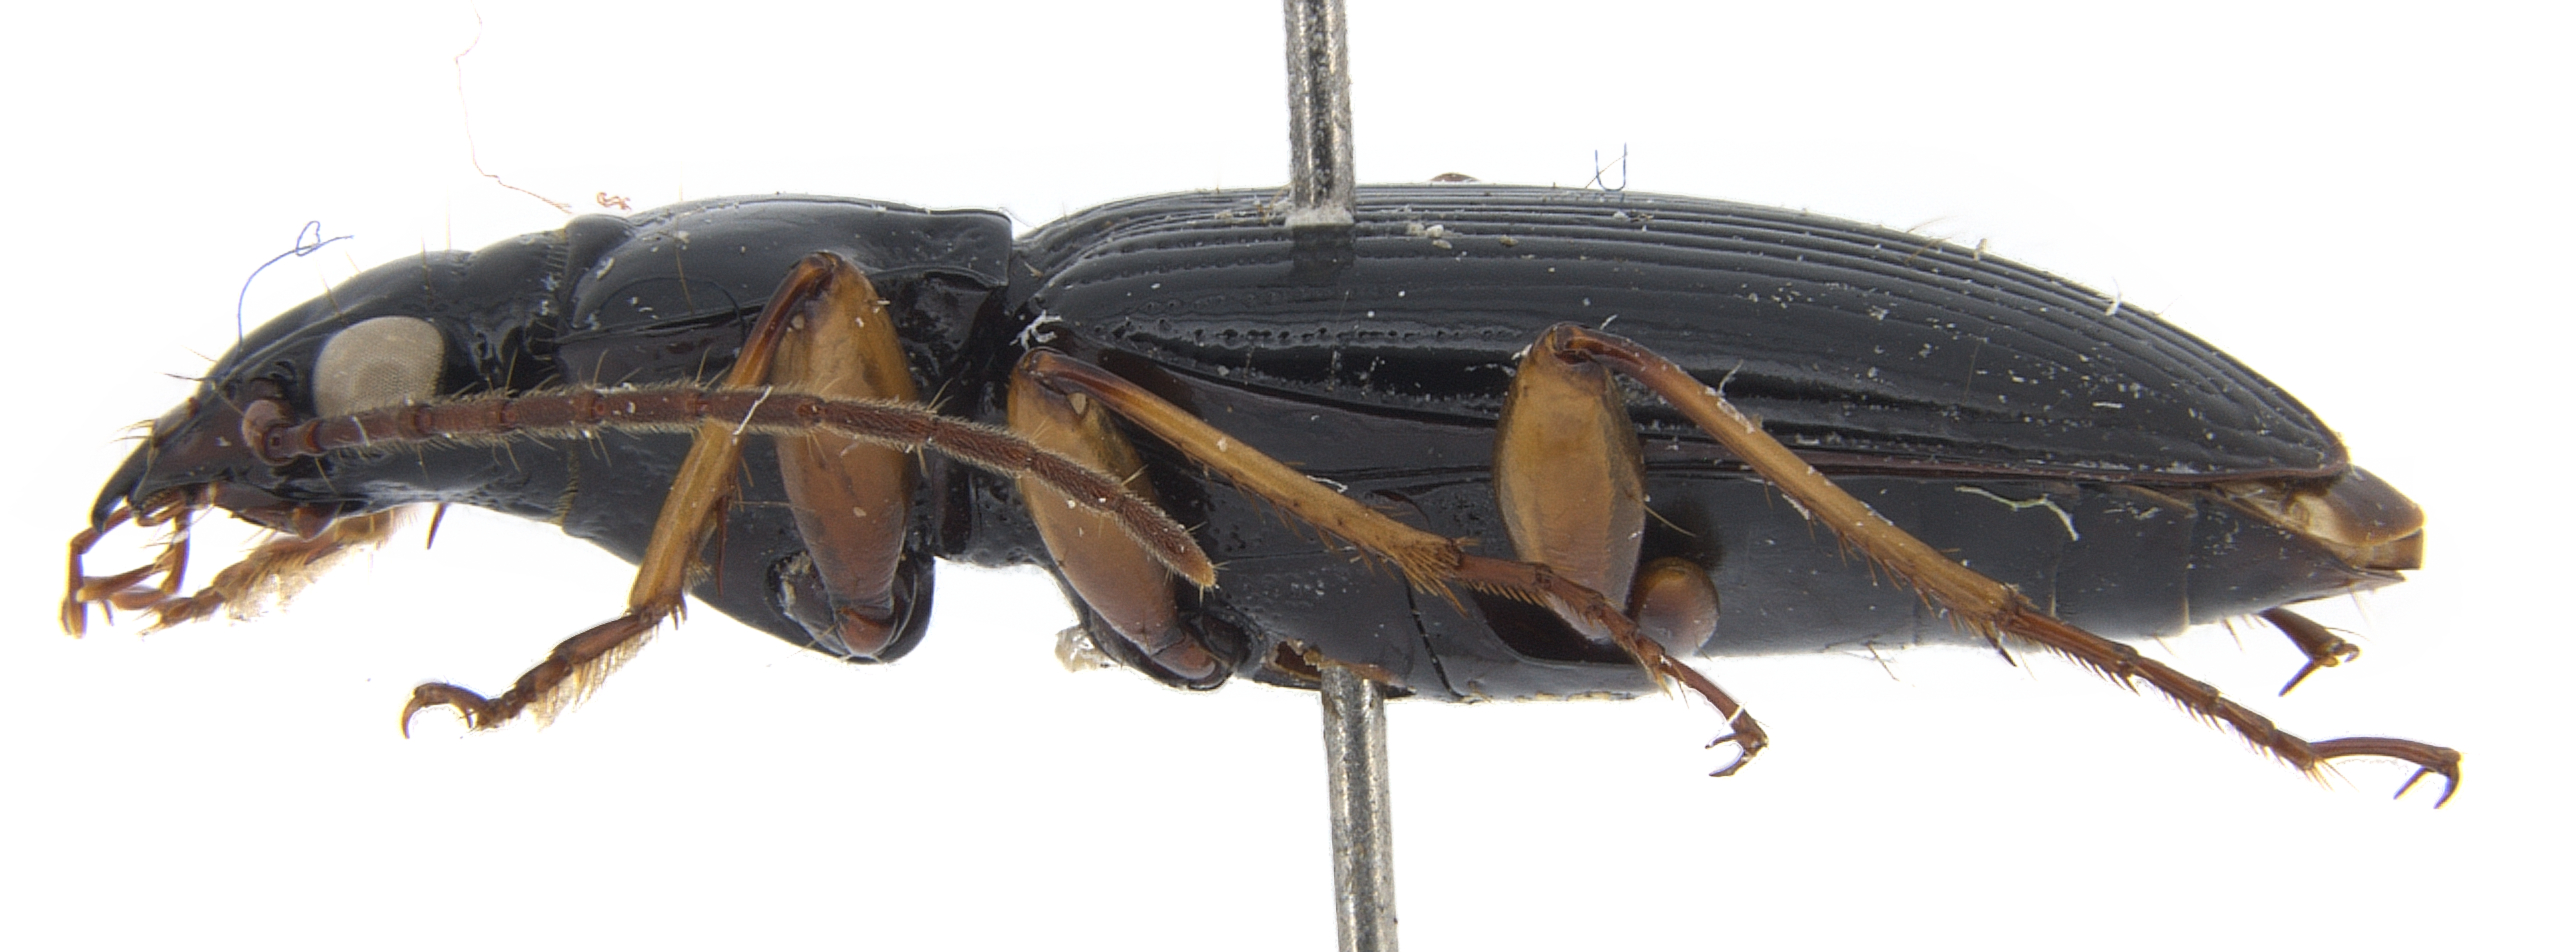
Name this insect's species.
Patrobus longicornis
